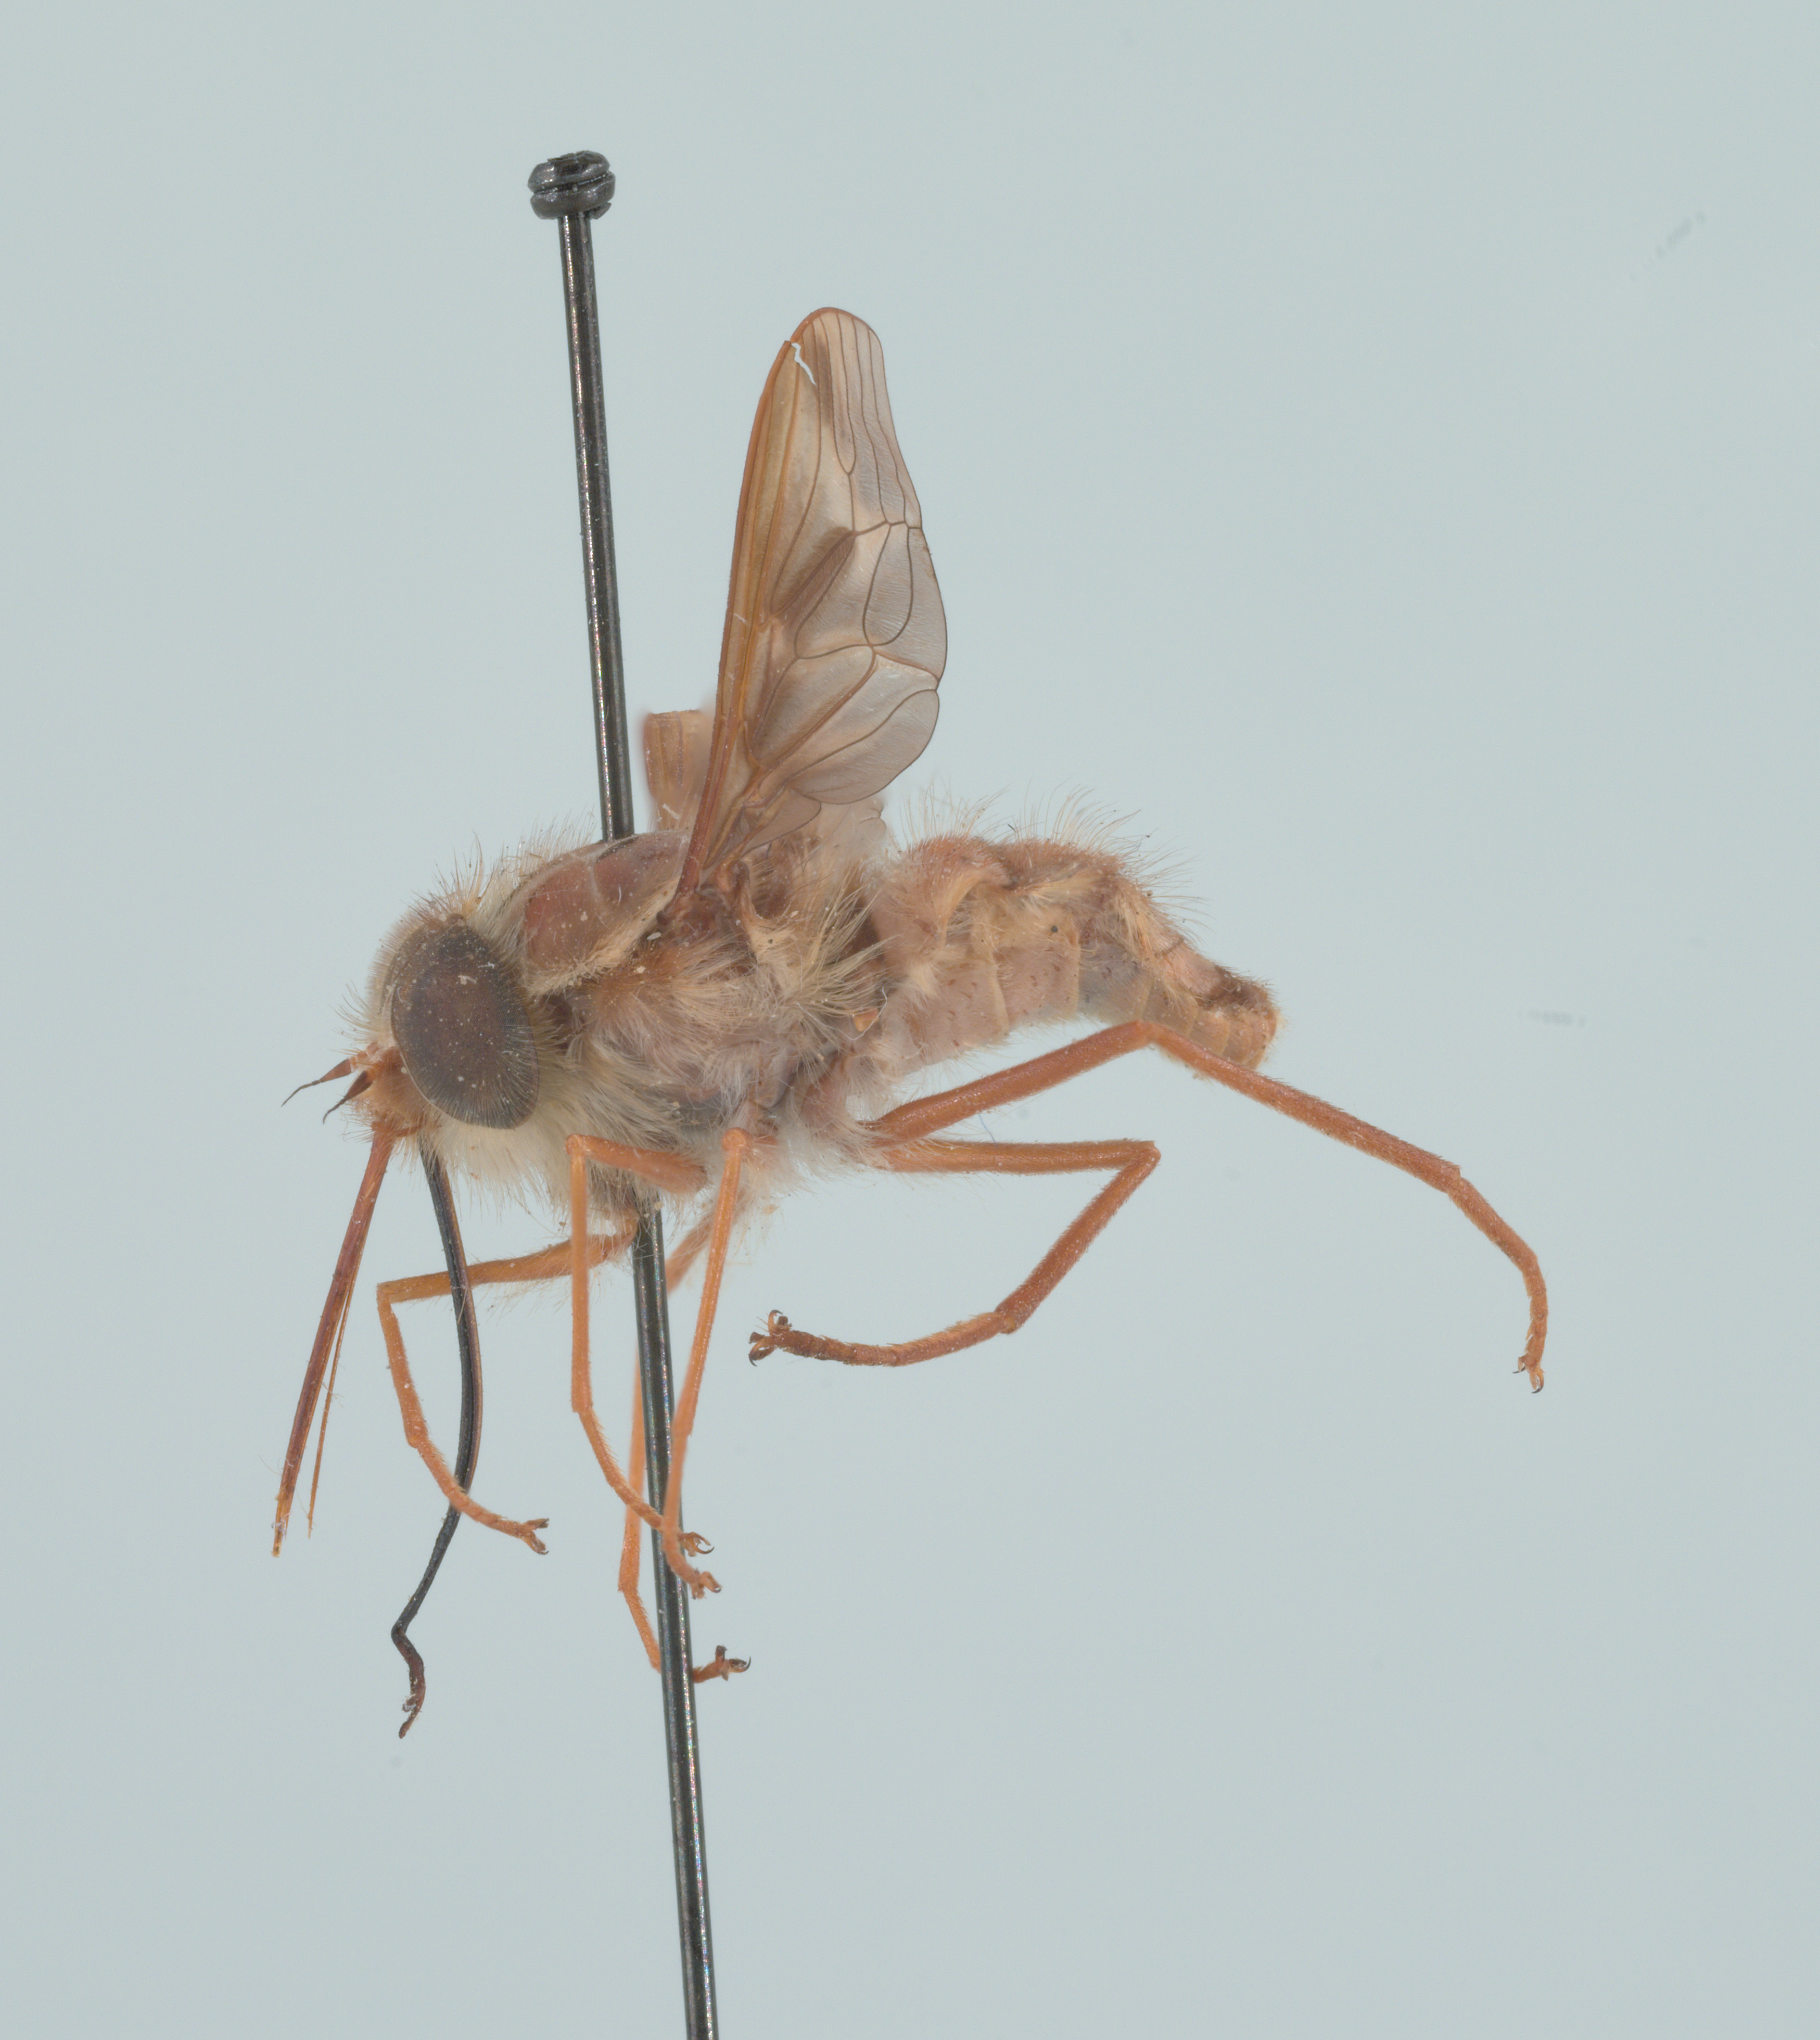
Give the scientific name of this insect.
Hirmoneura nubipennis (also Trichophthalma nubipennis)
